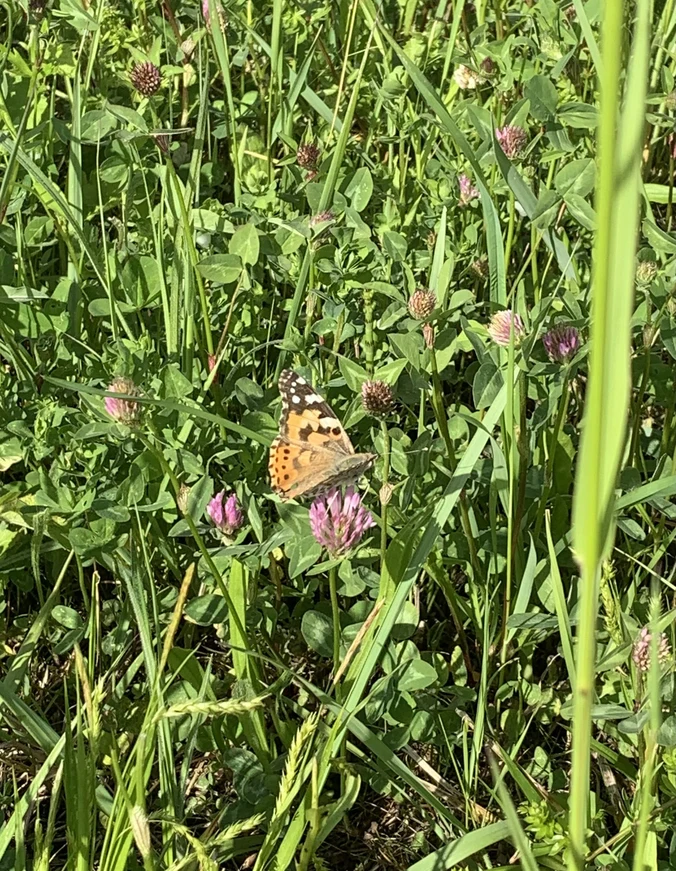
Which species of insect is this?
Vanessa cardui
